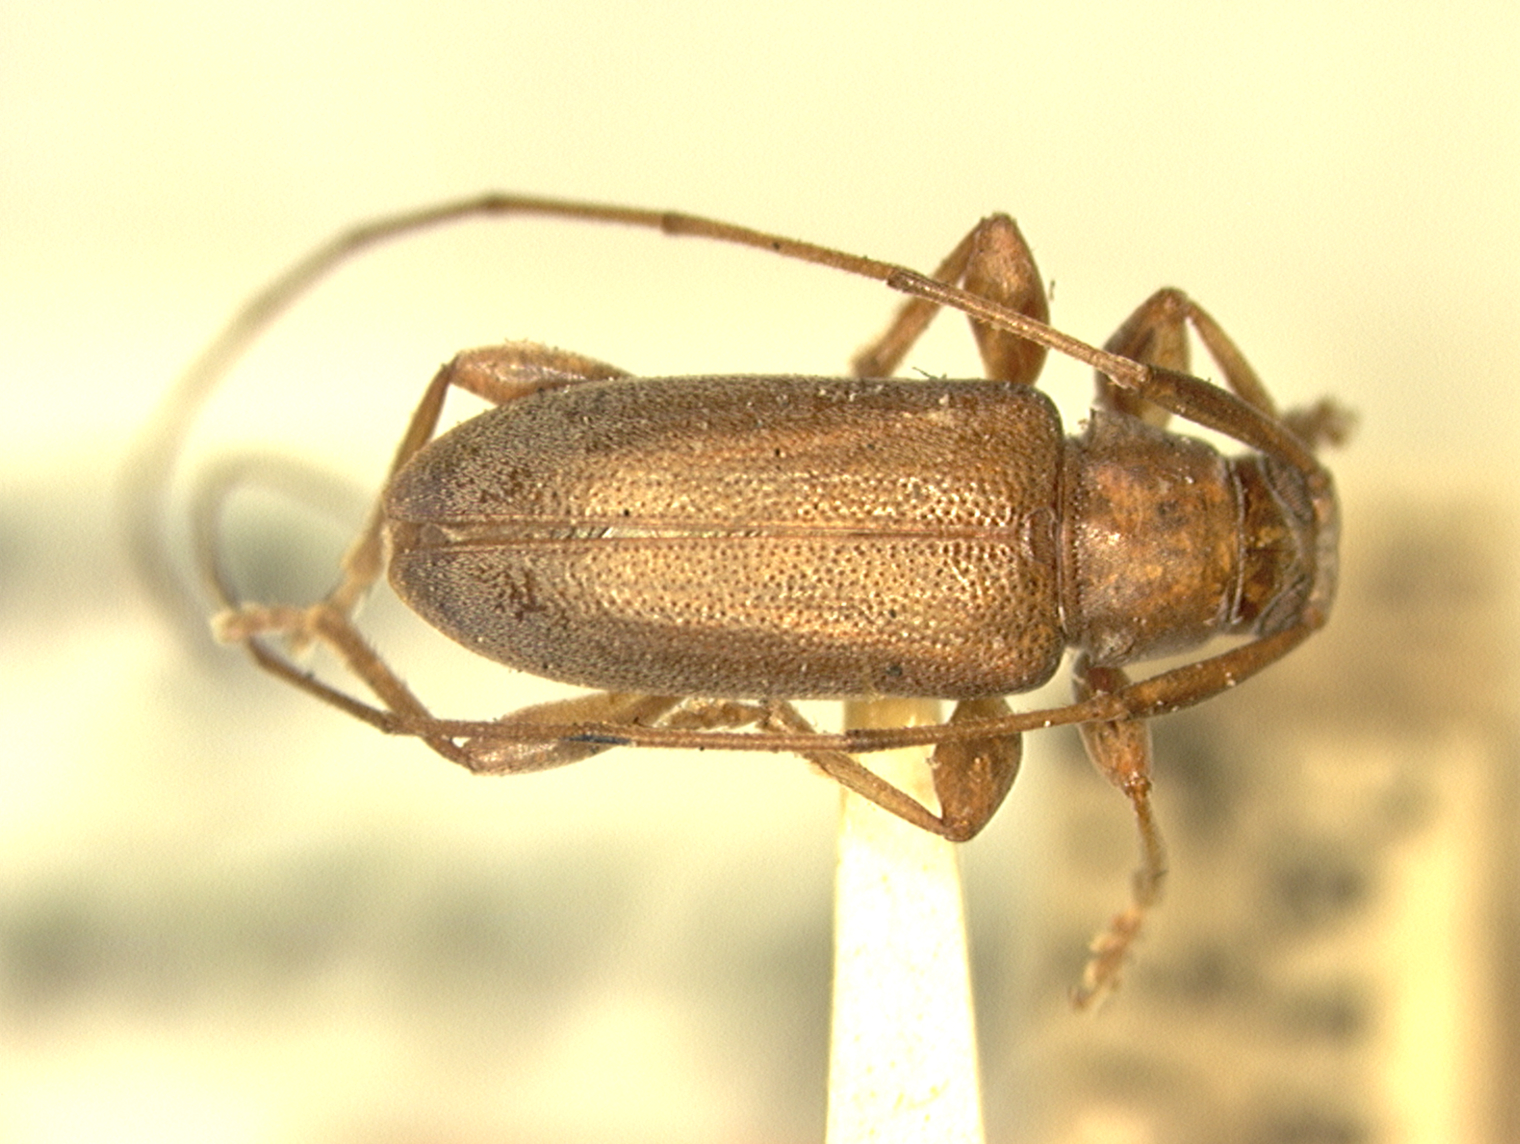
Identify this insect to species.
Urgleptes chamaeropsis (also Lepturges chamaeropsis)
